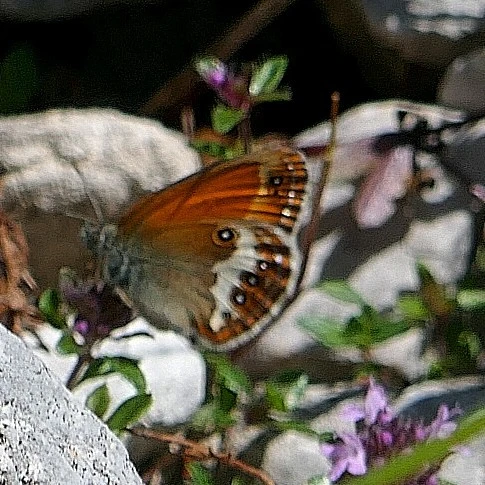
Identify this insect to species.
Coenonympha arcania
